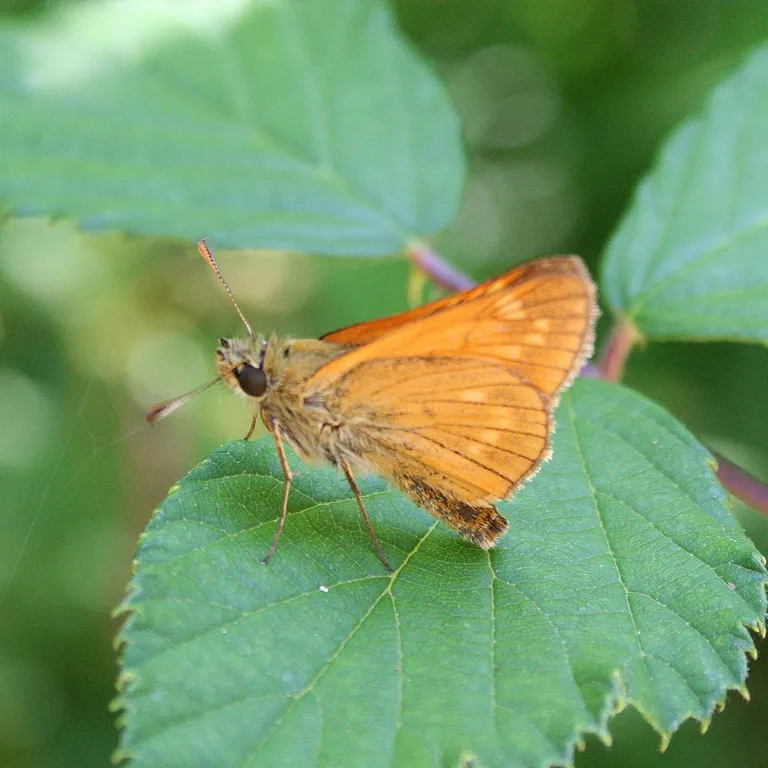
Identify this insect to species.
Ochlodes sylvanus (also Ochlodes venata)
